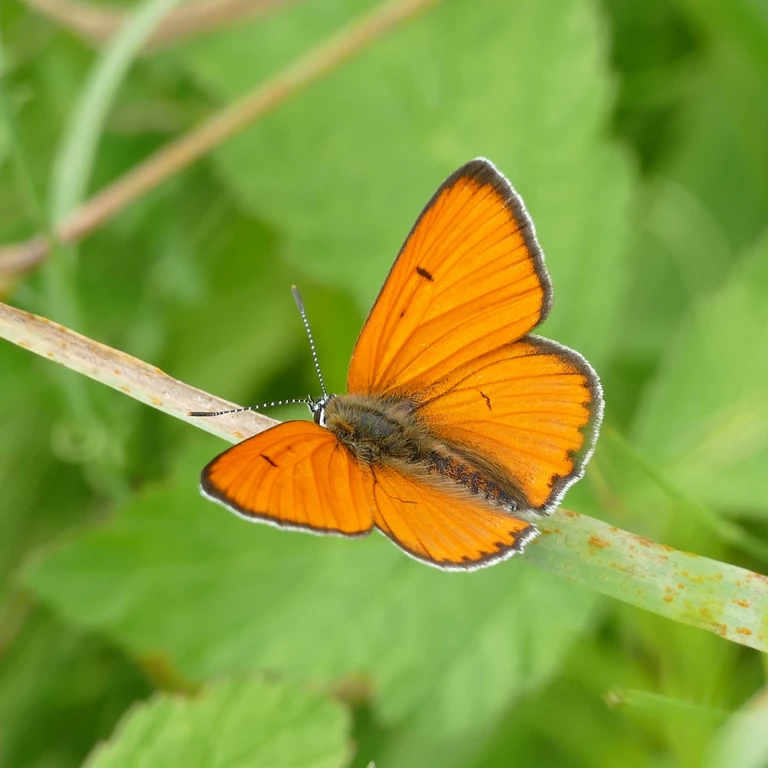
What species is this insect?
Lycaena dispar
